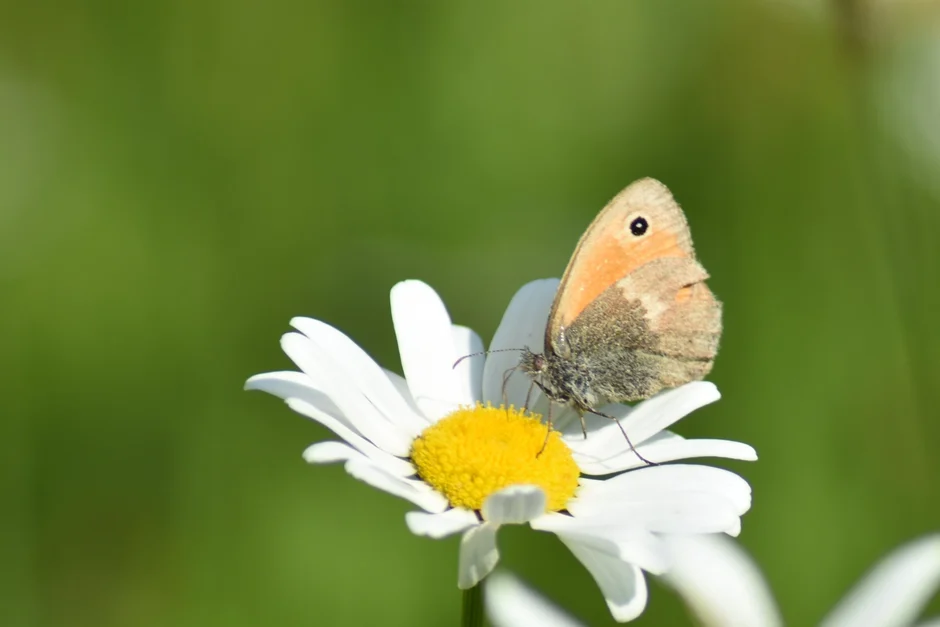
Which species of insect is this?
Coenonympha pamphilus
